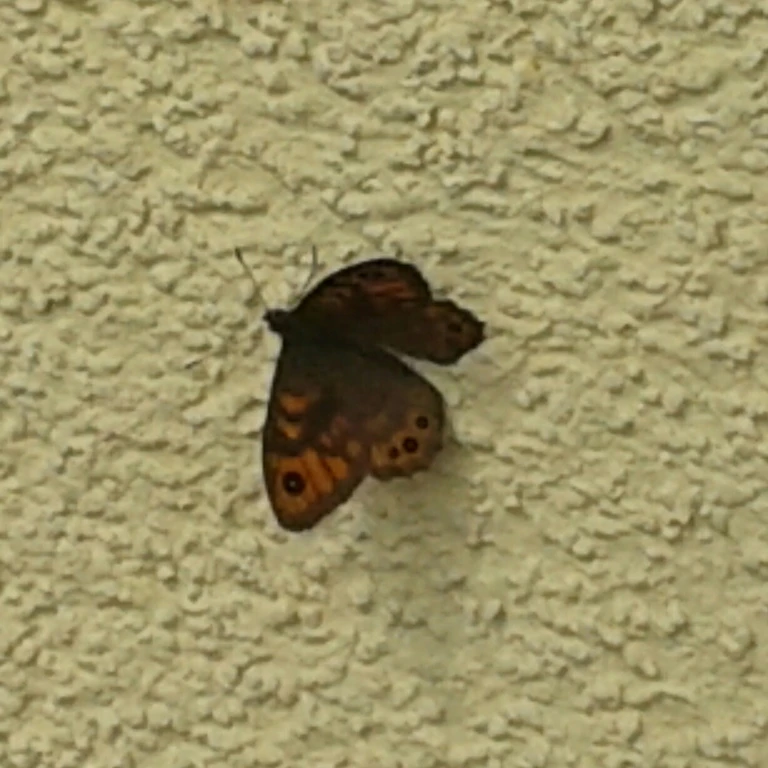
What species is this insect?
Lasiommata megera (also Pararge megera)
